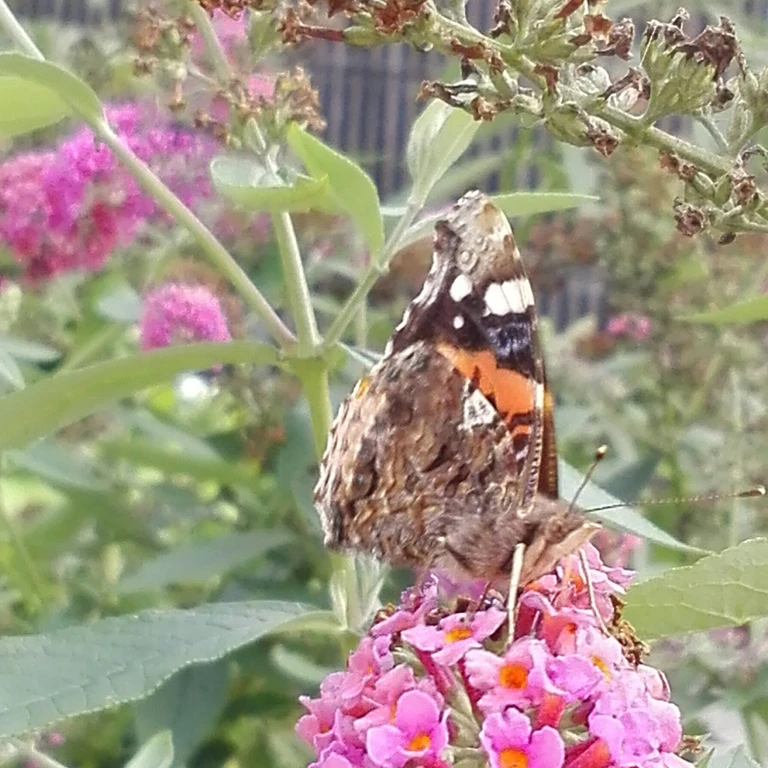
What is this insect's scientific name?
Vanessa atalanta
